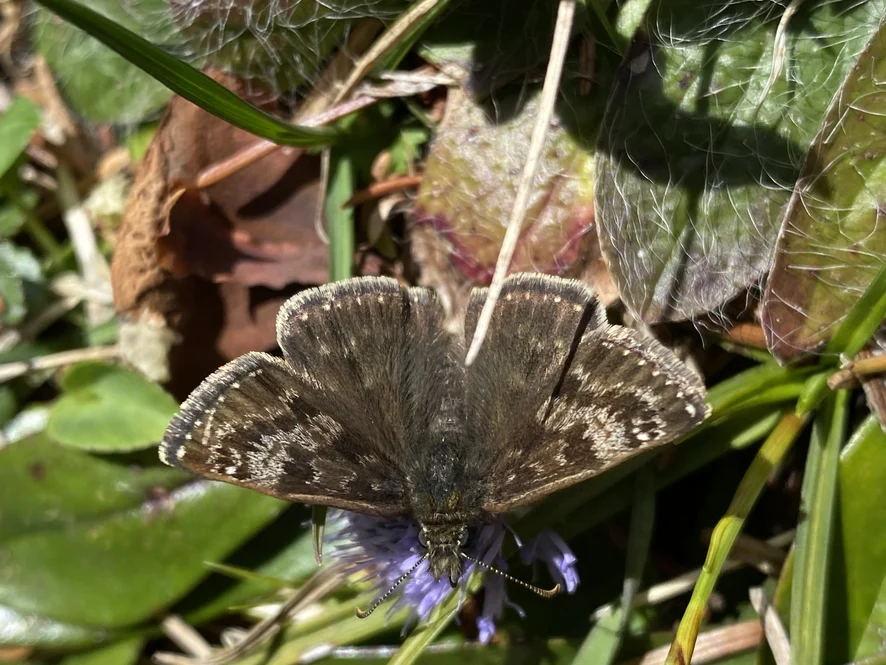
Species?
Erynnis tages
